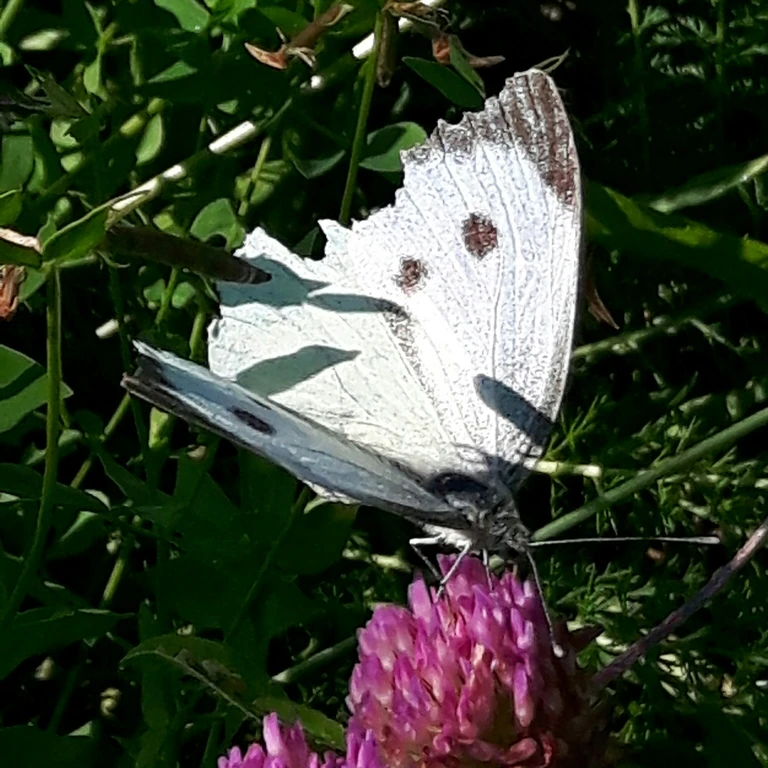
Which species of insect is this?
Pieris brassicae
